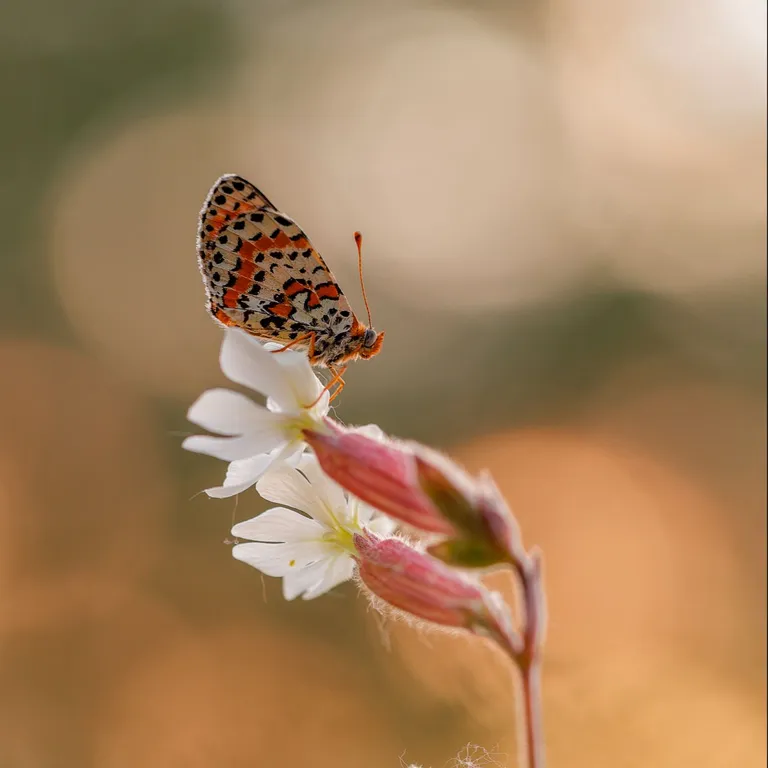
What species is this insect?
Melitaea didyma
